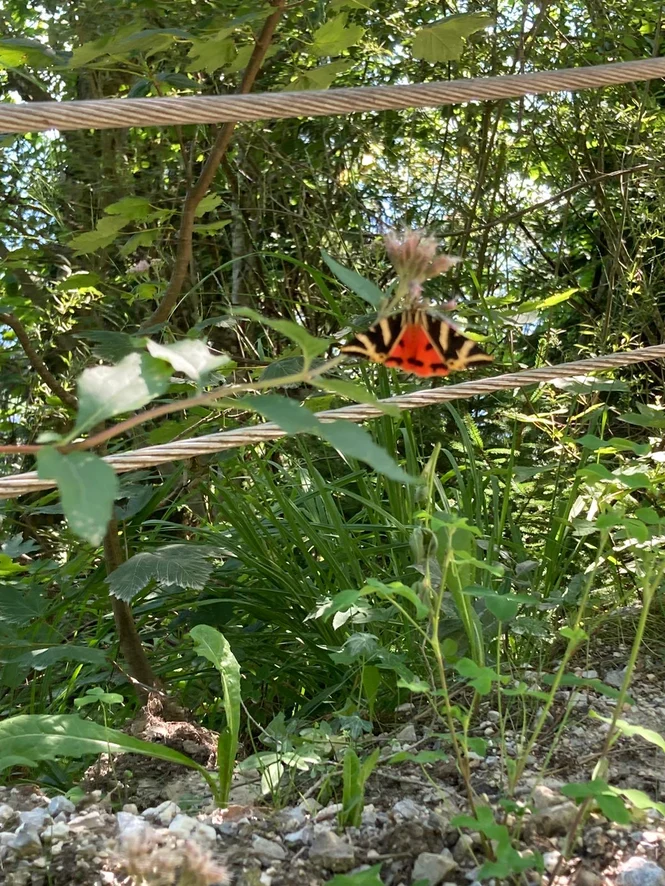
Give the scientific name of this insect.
Euplagia quadripunctaria
